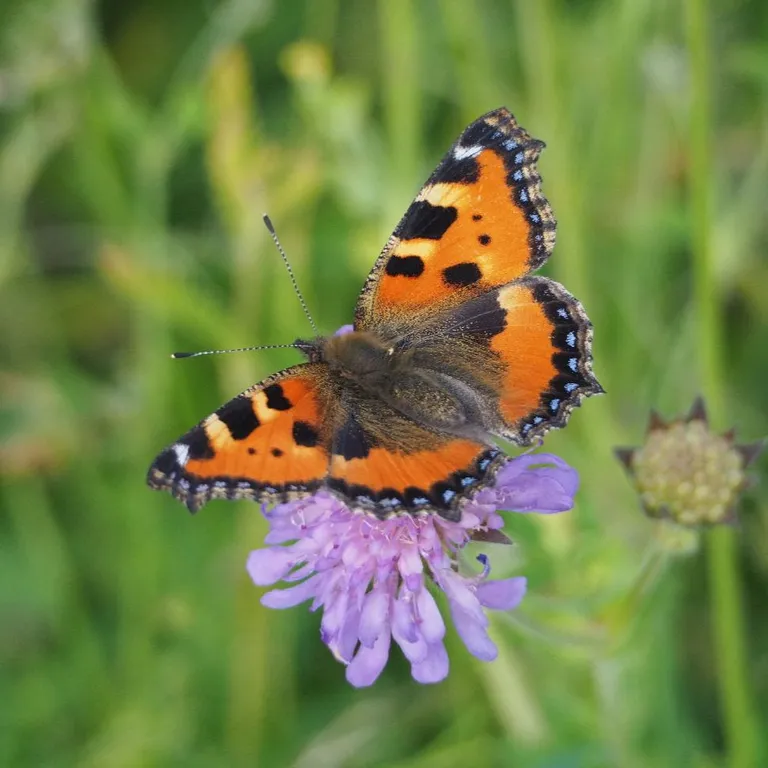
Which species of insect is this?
Aglais urticae
